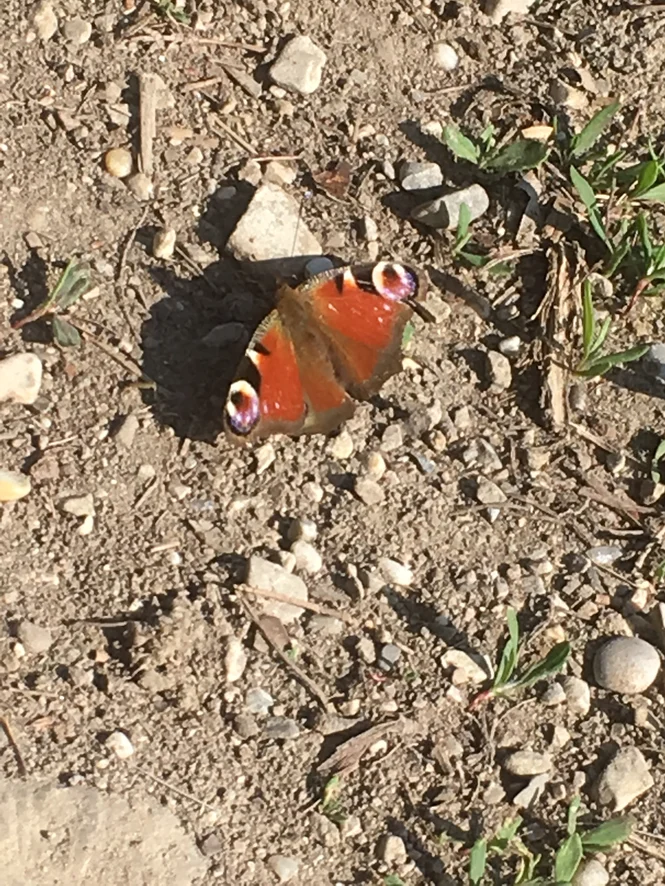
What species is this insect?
Aglais io
